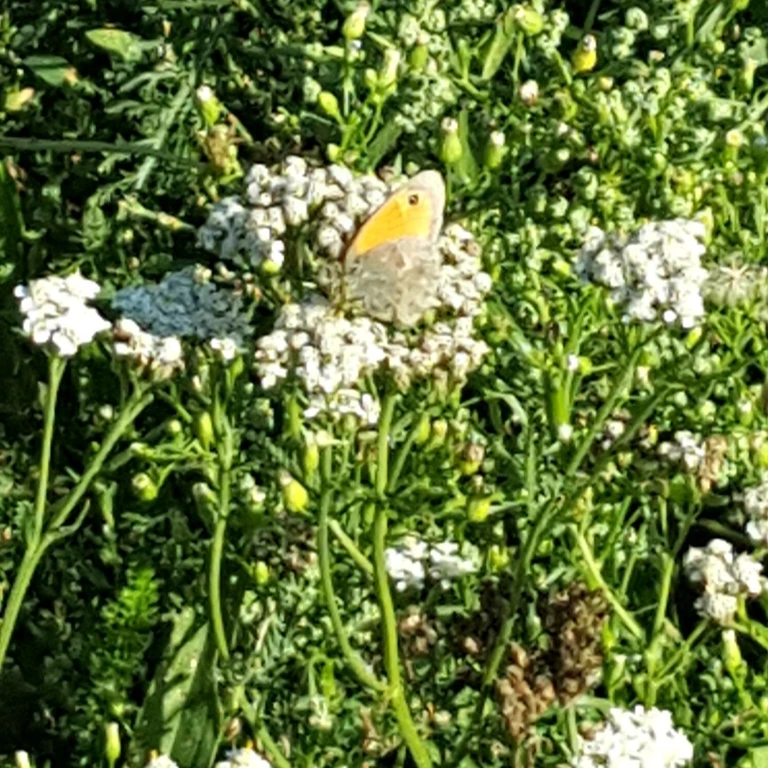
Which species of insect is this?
Coenonympha pamphilus
